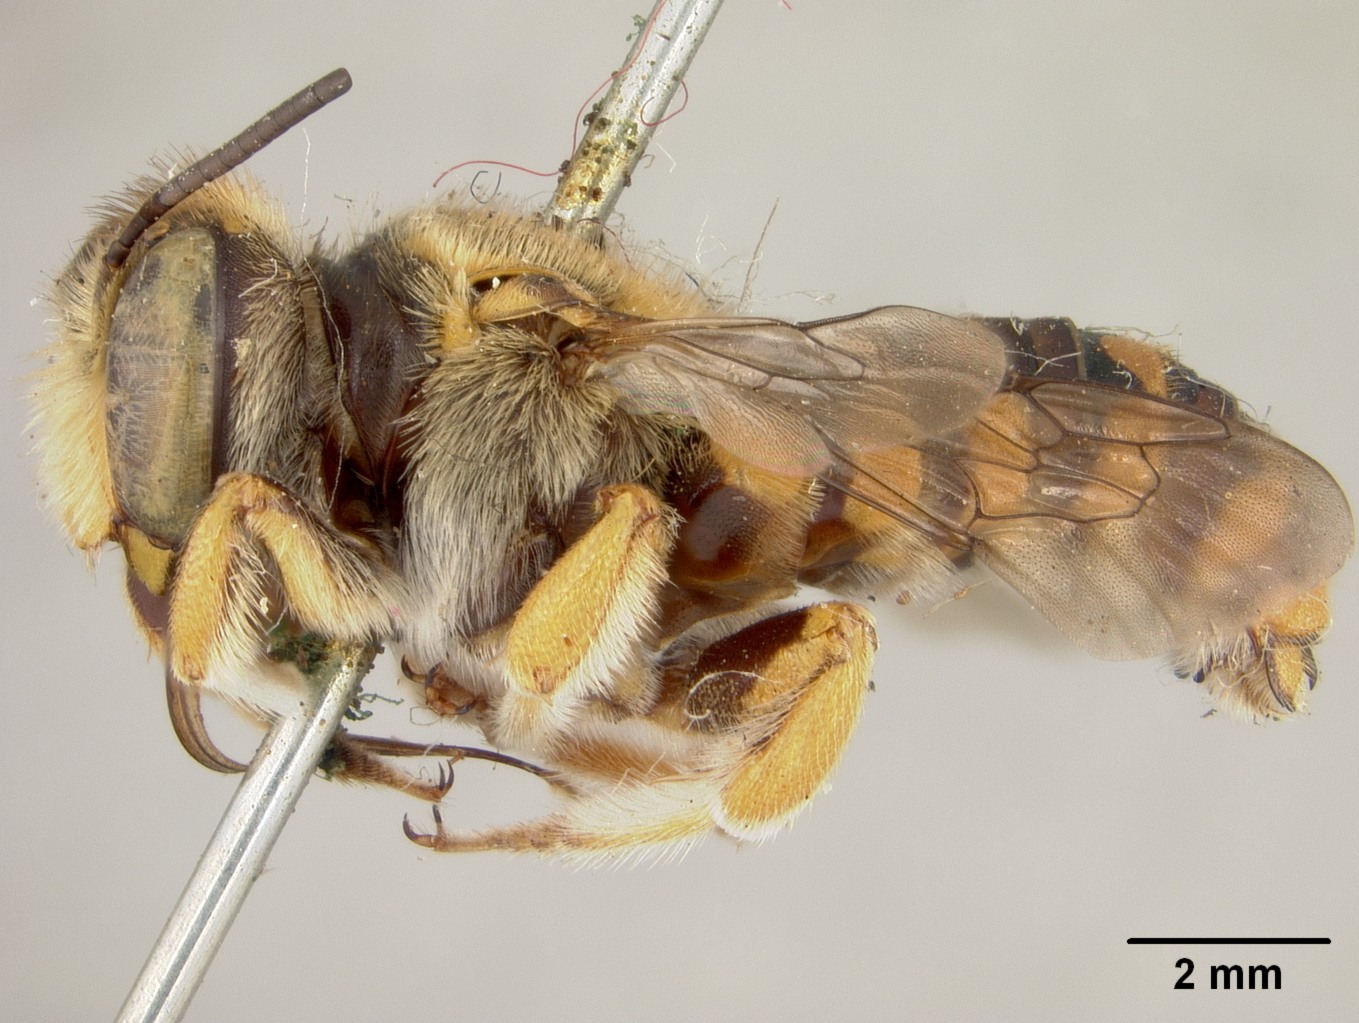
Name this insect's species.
Anthidium bernardinum
